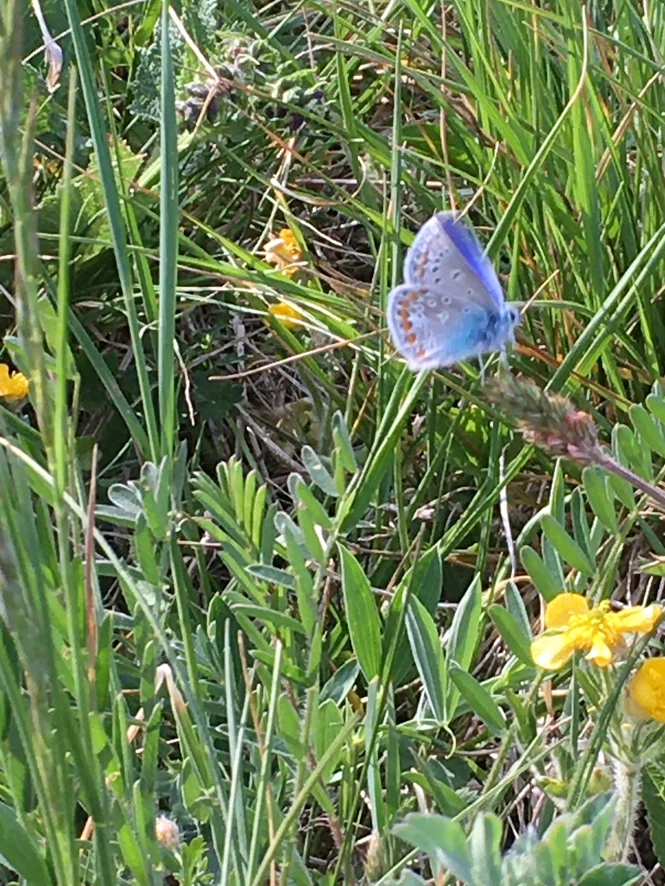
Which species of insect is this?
Polyommatus icarus
